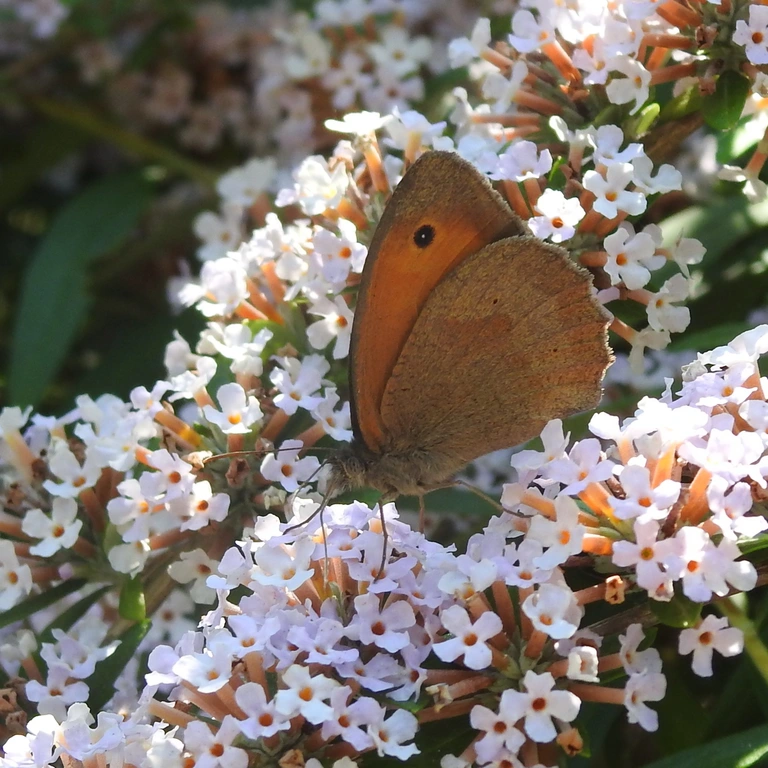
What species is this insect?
Maniola jurtina
